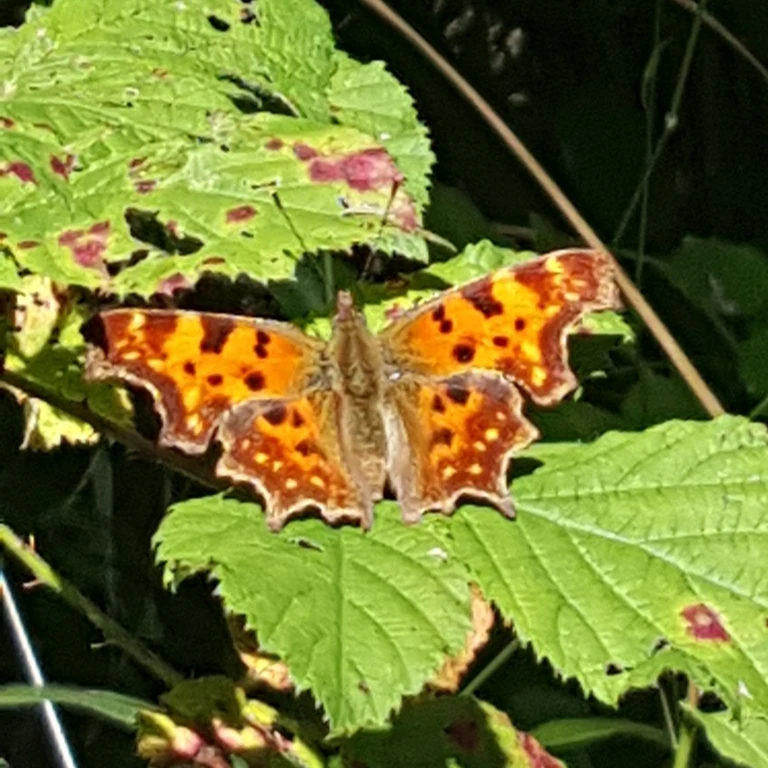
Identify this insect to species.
Polygonia c-album
